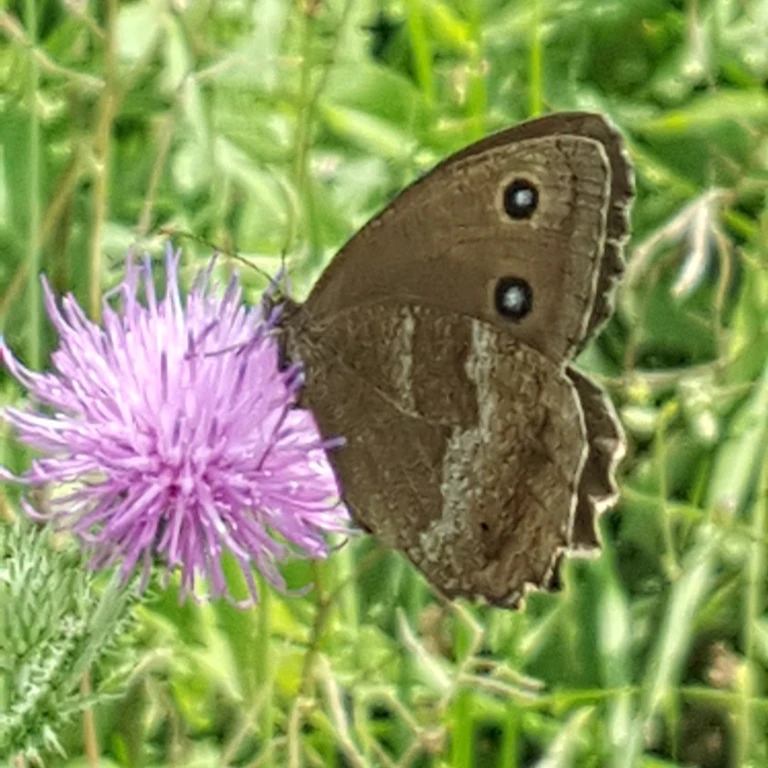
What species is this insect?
Minois dryas
